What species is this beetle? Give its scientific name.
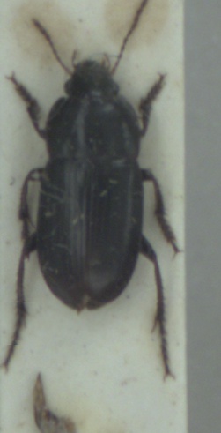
Harpalus anxius
